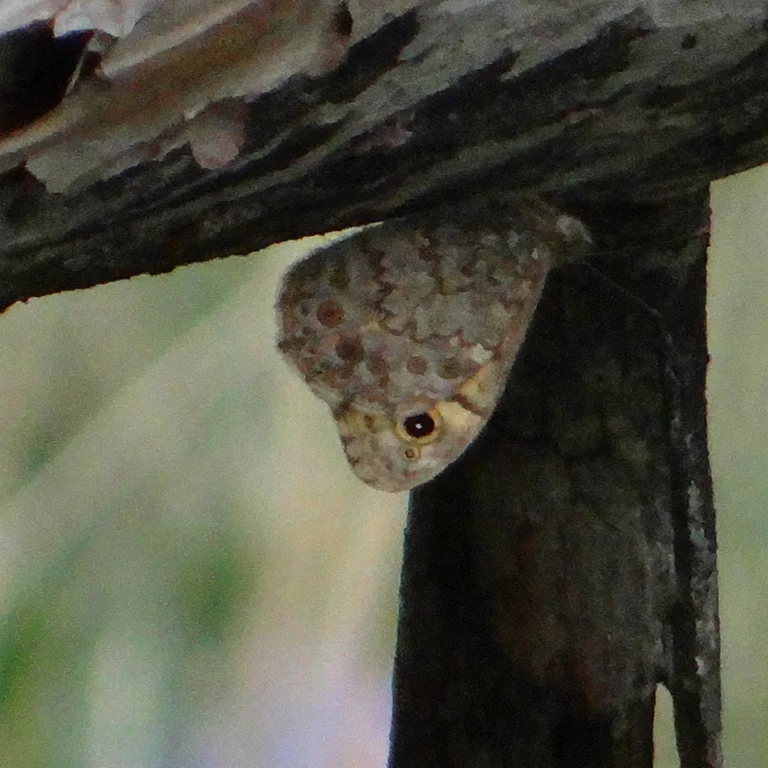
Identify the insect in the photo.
Lasiommata megera (also Pararge megera)
